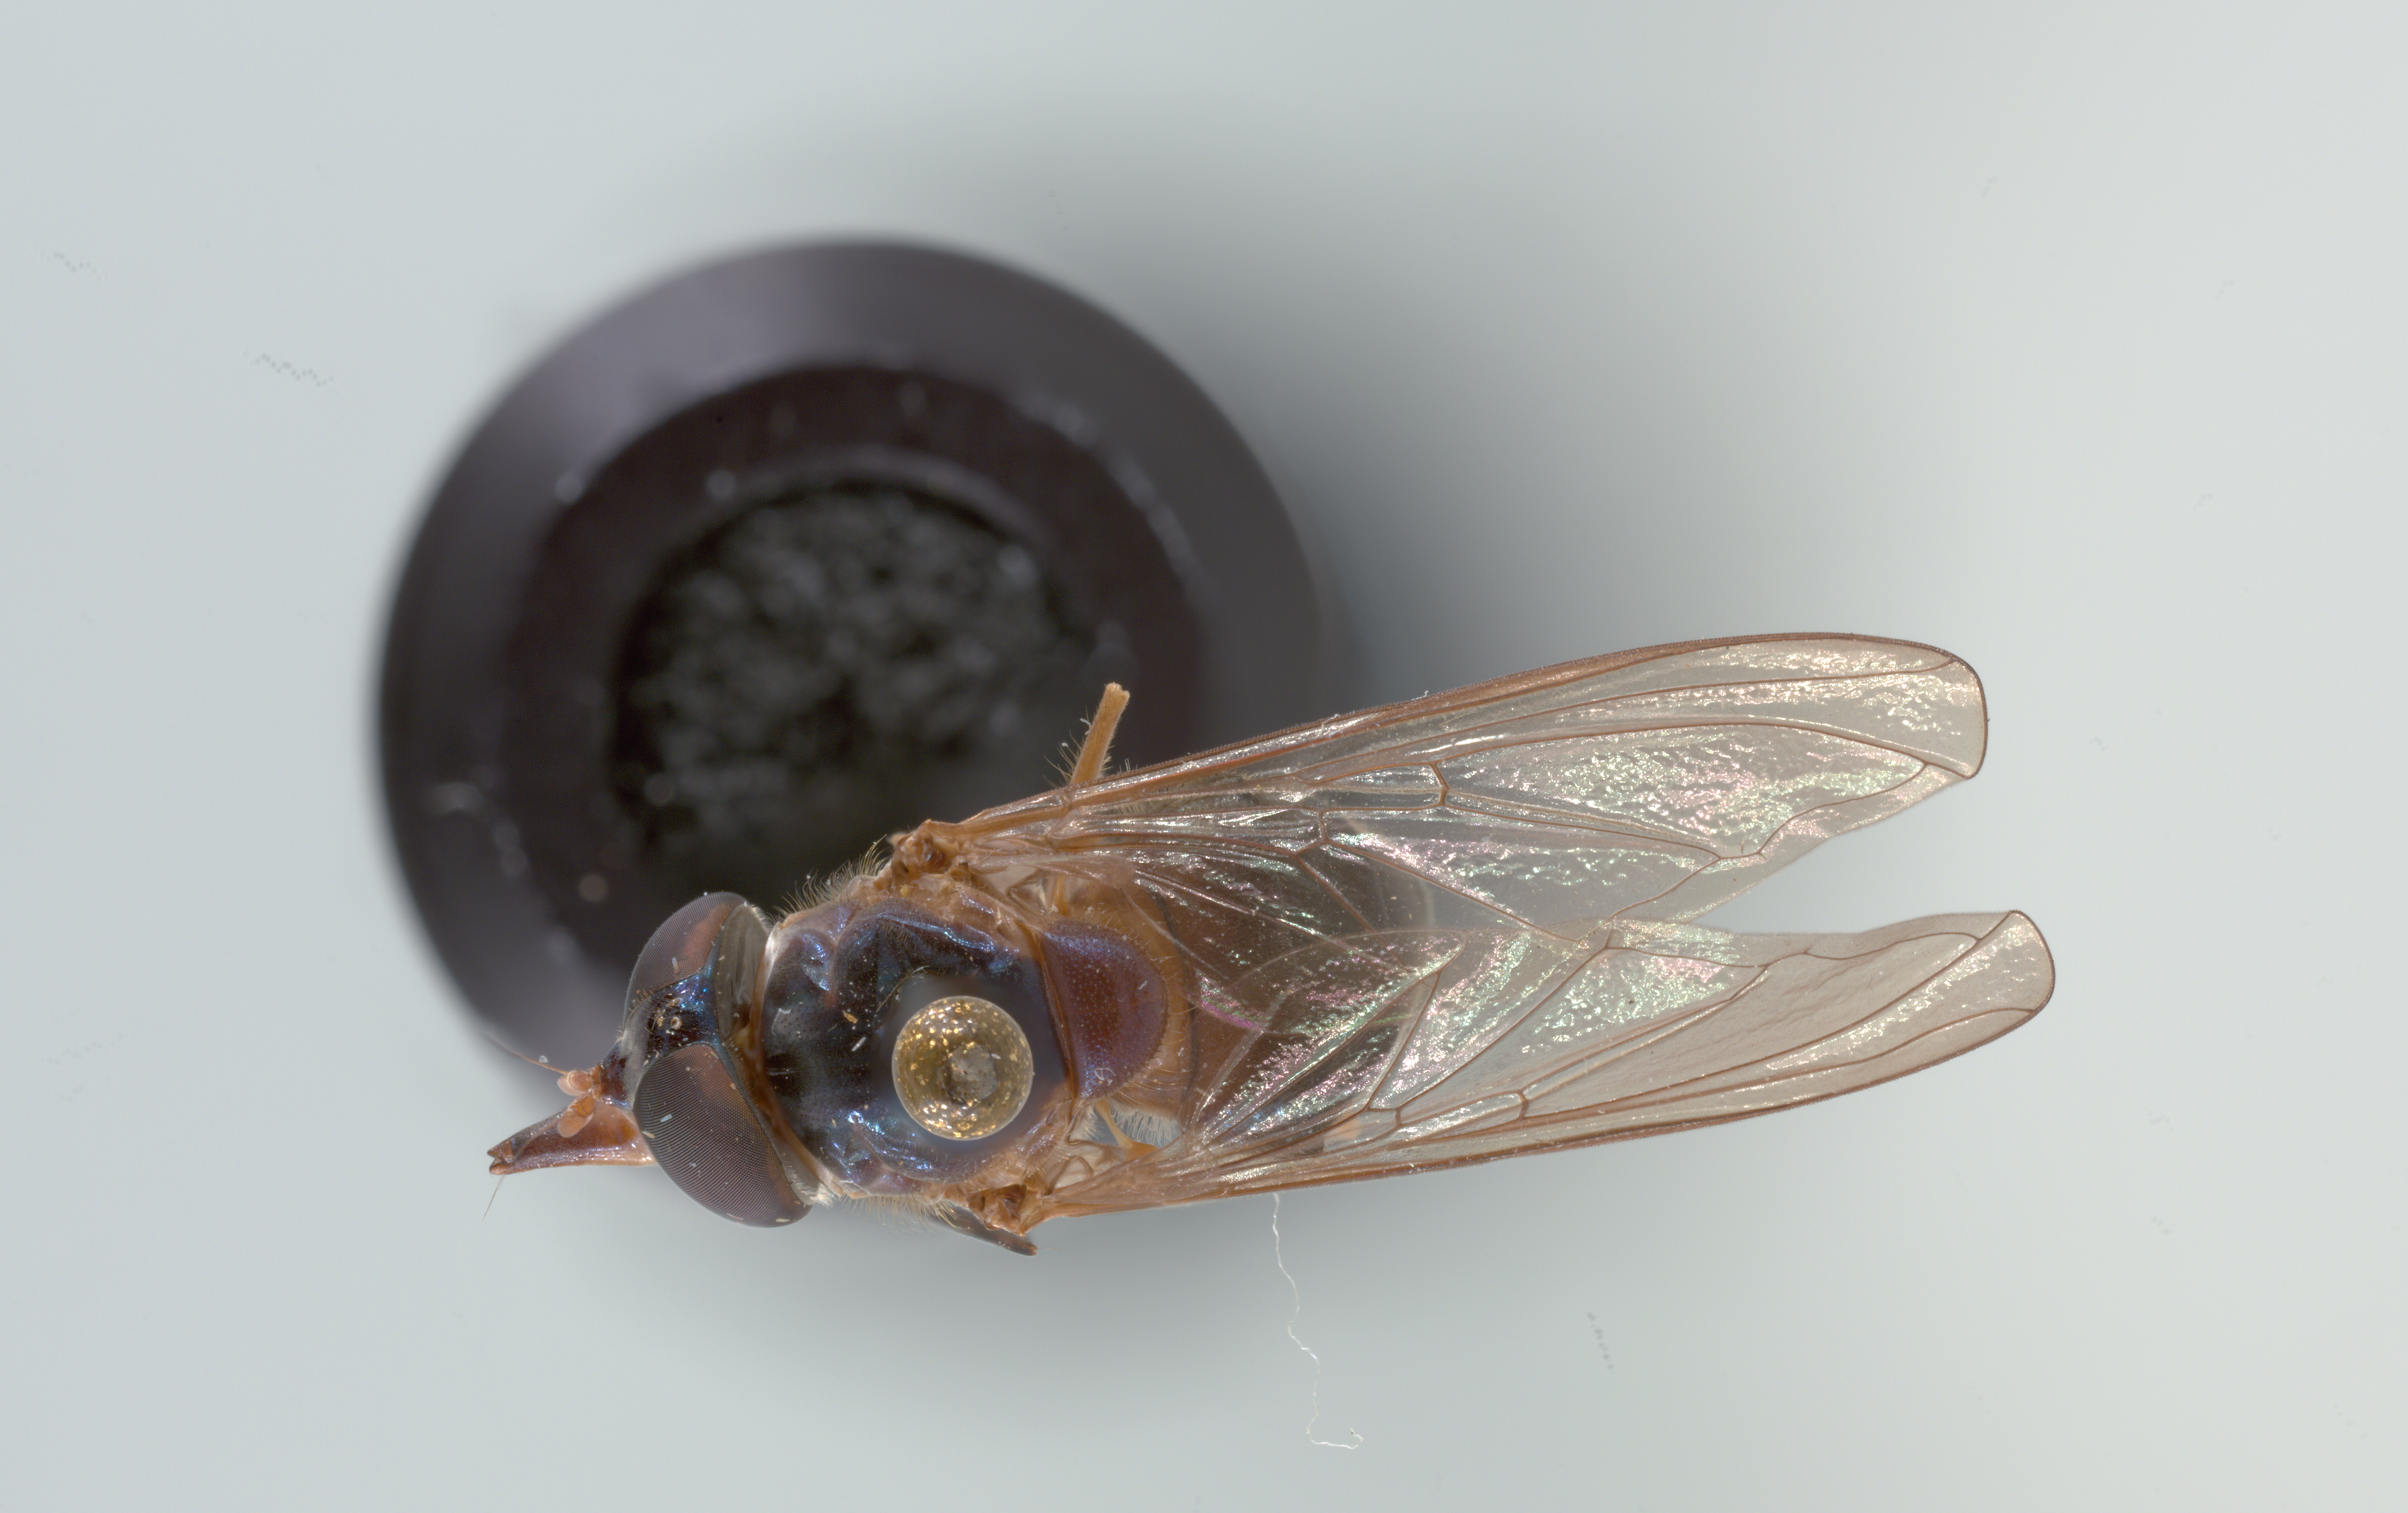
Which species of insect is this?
Rhingia fuscipes
